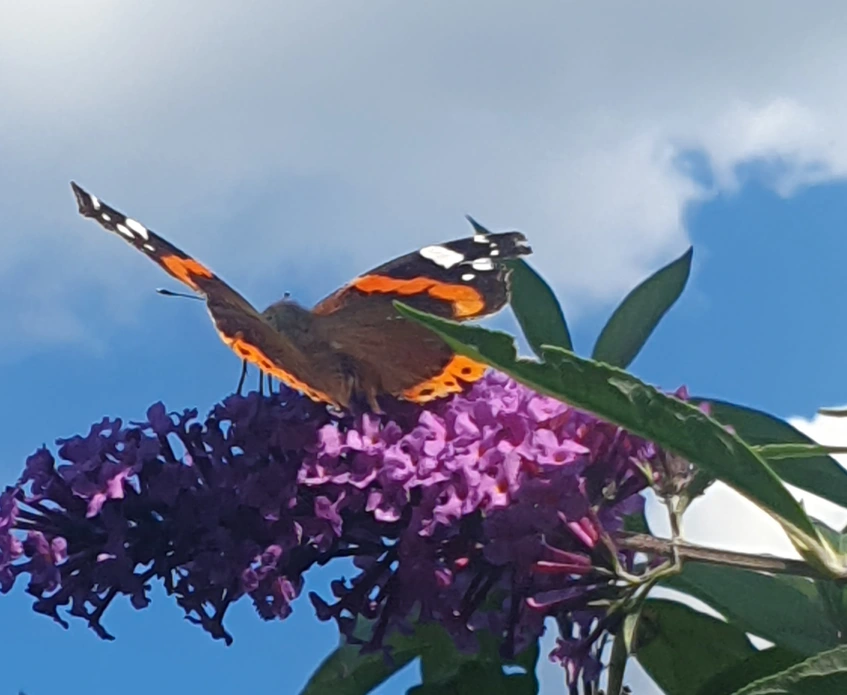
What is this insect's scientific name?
Vanessa atalanta
